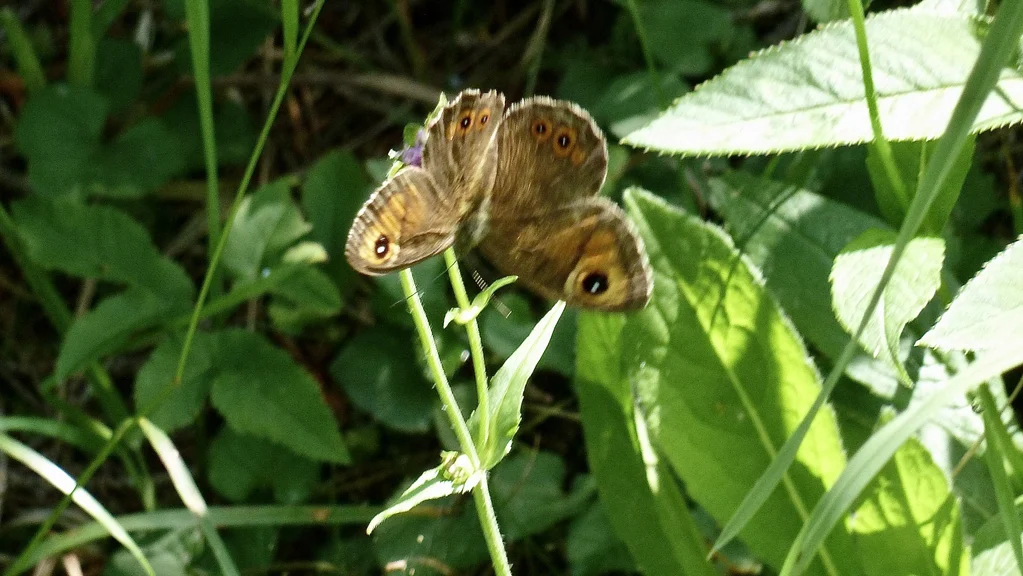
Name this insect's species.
Lasiommata maera (also Pararge maera)
